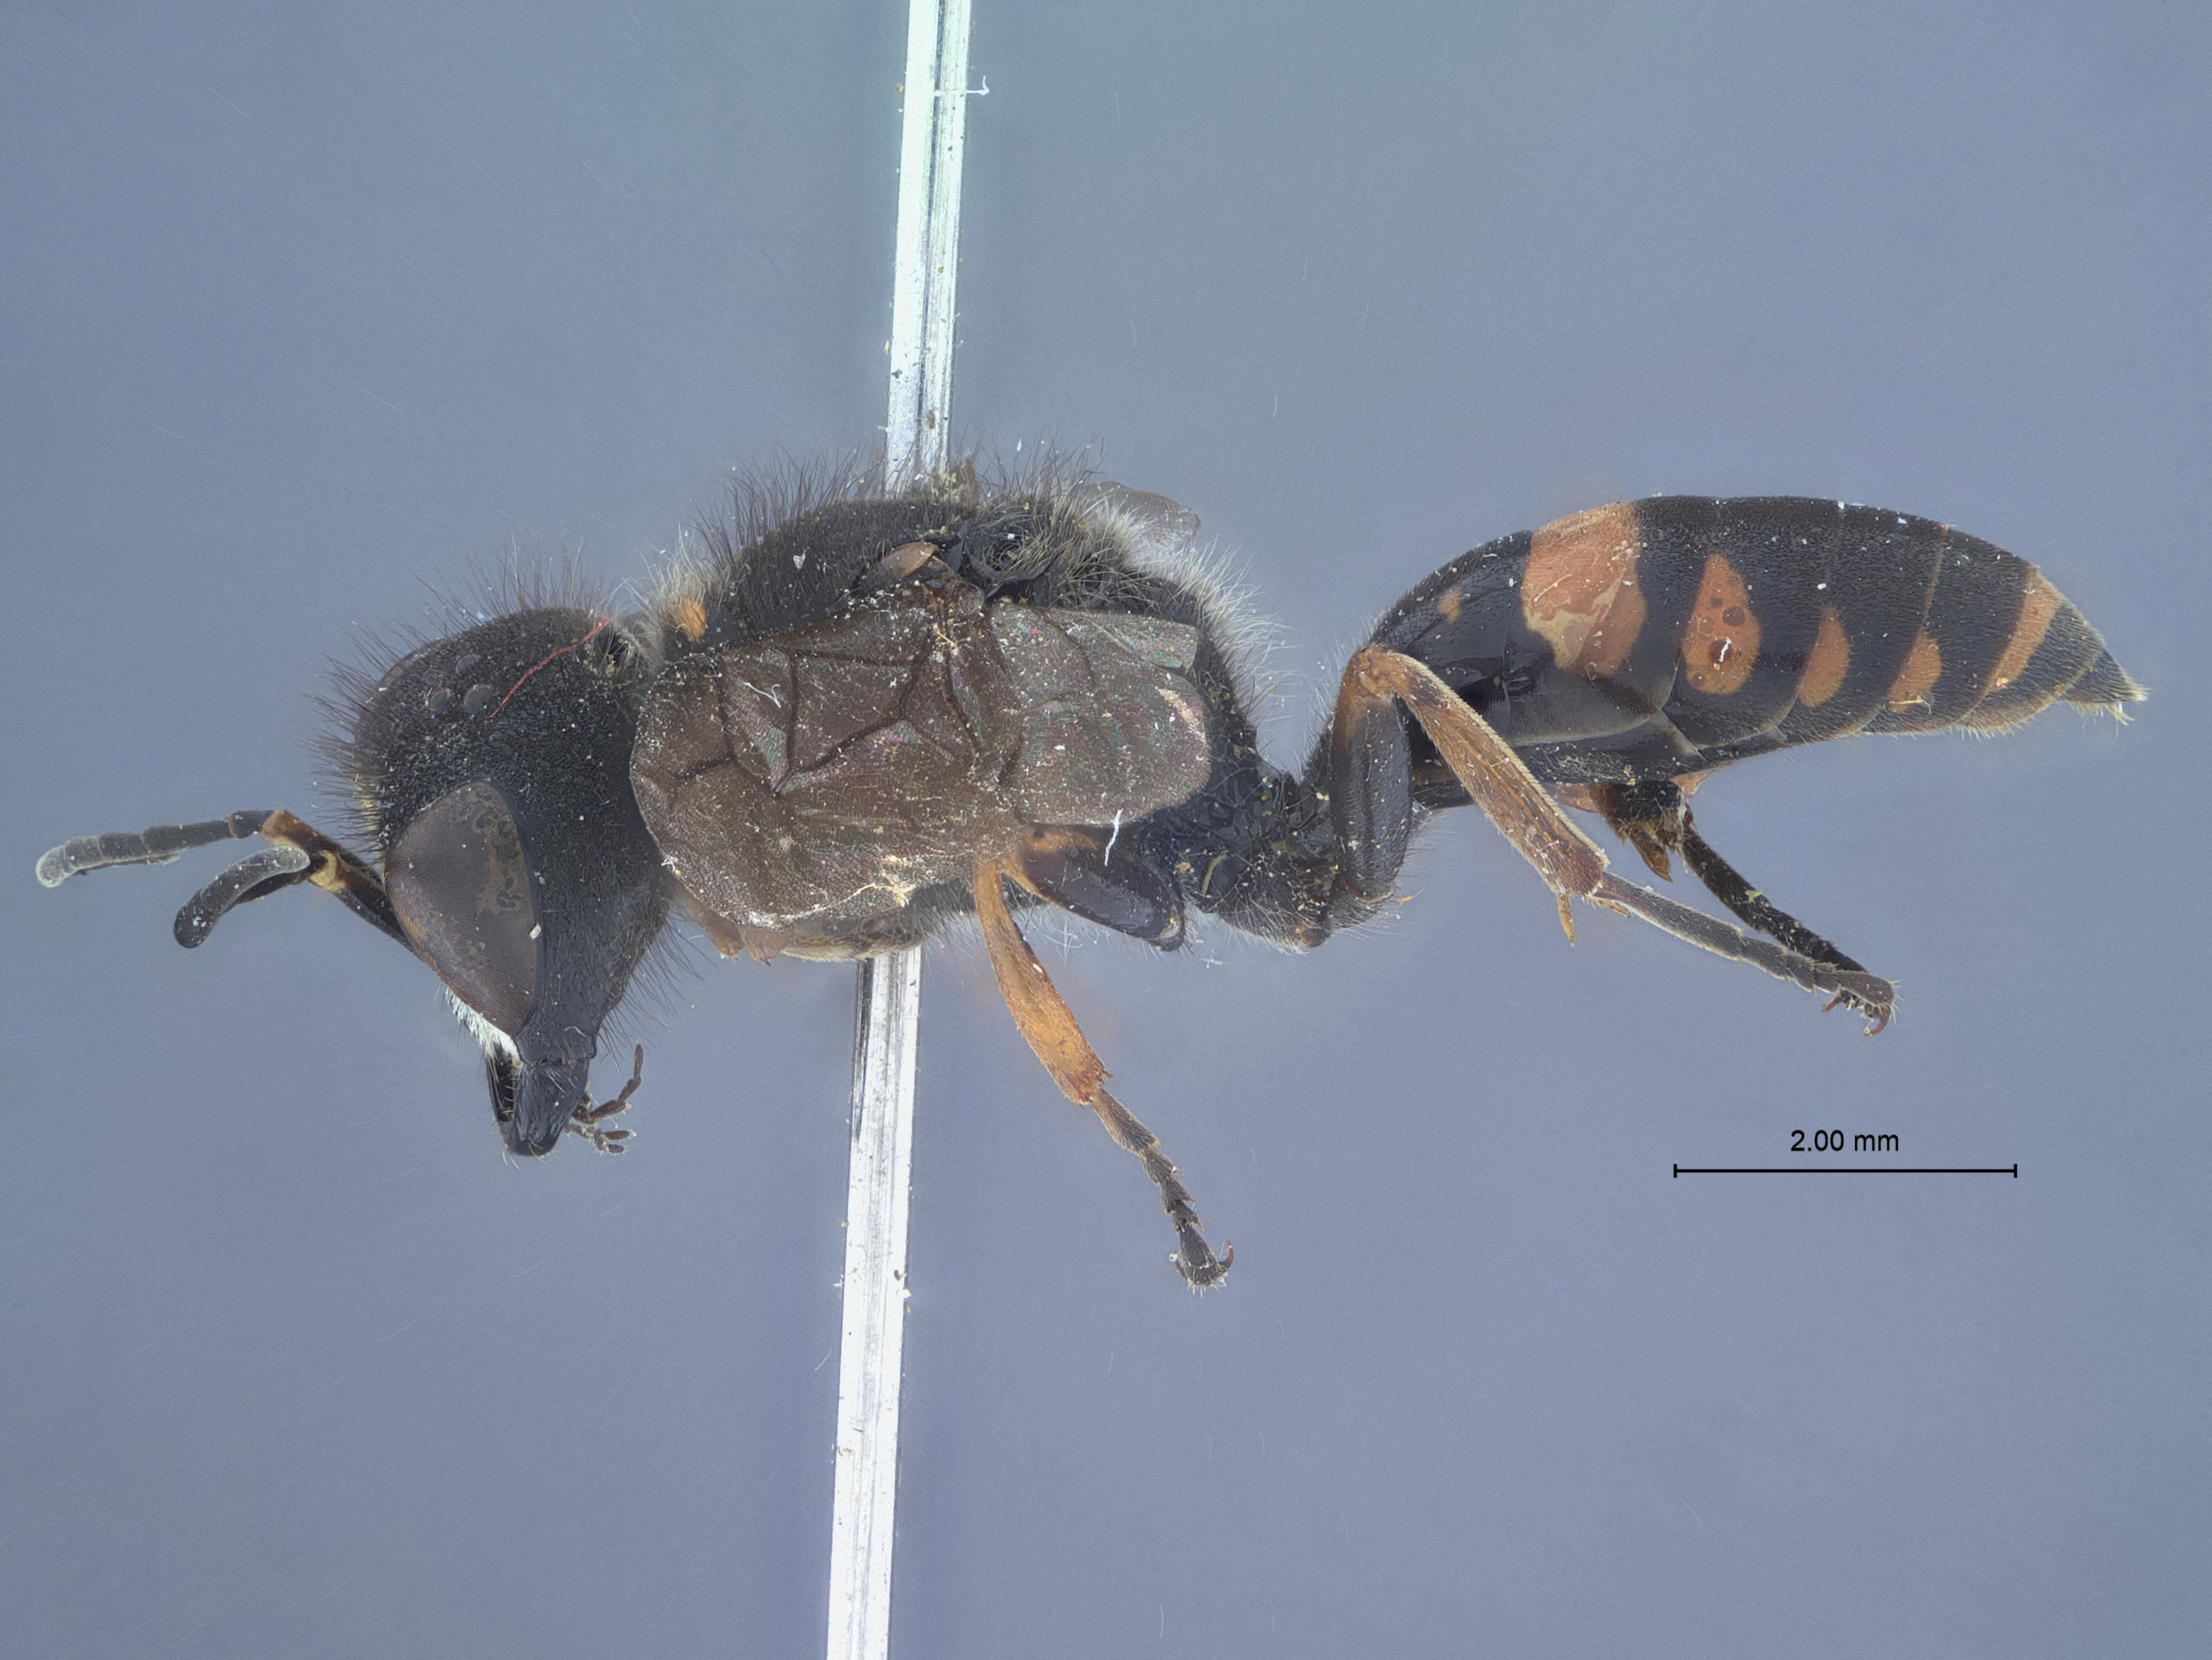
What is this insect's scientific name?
Ectemnius arreptus
